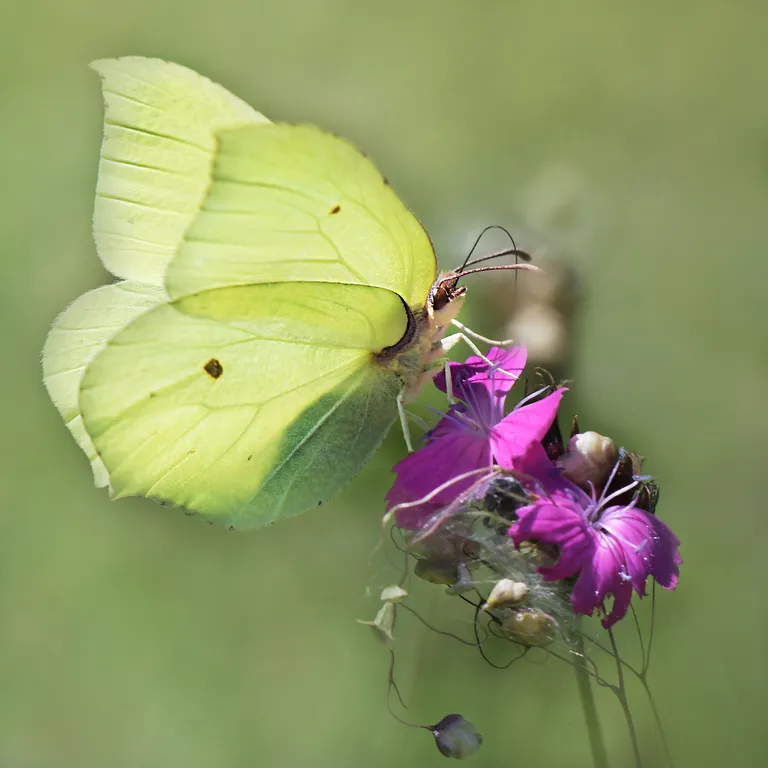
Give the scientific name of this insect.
Gonepteryx rhamni
